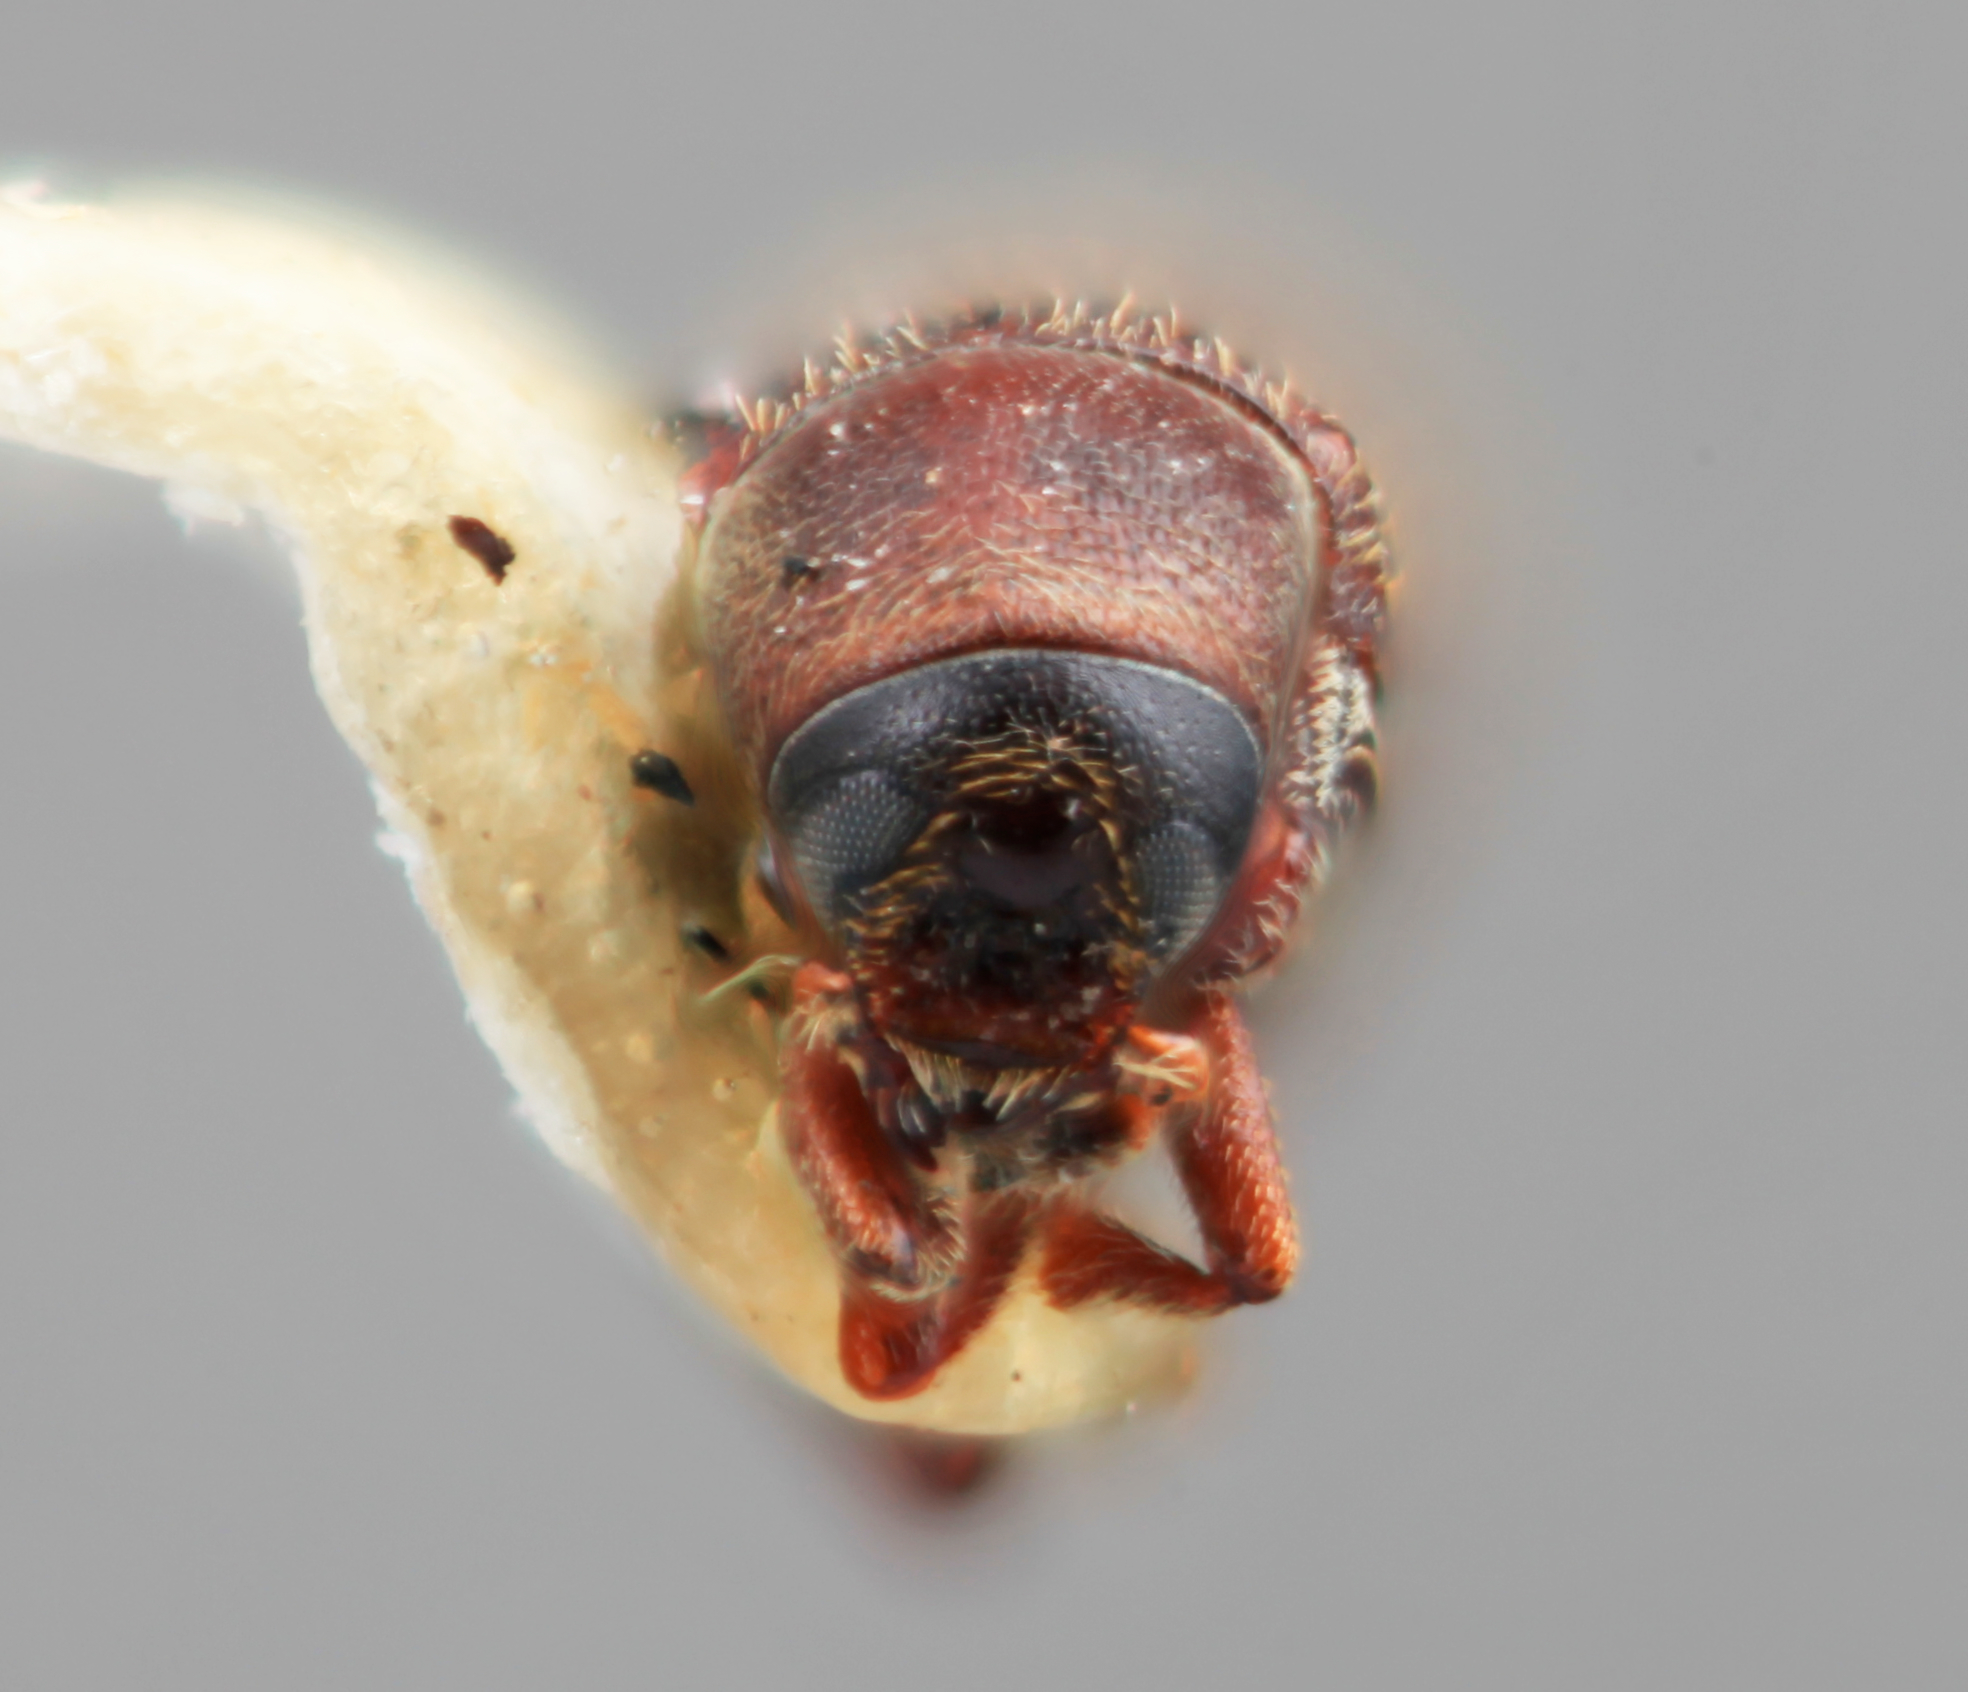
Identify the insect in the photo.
Cnesinus atrocis
